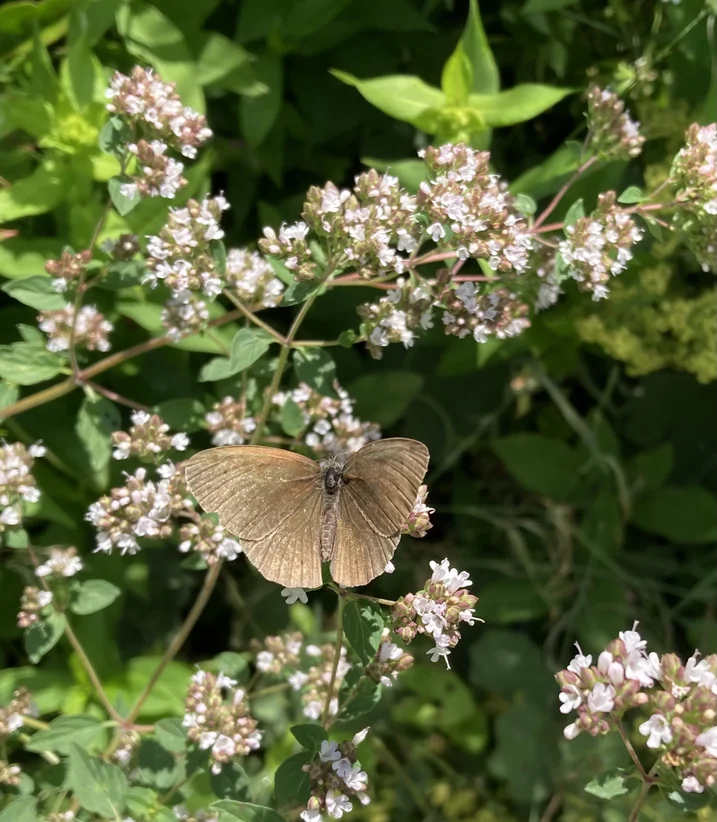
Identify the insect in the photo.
Aphantopus hyperantus
